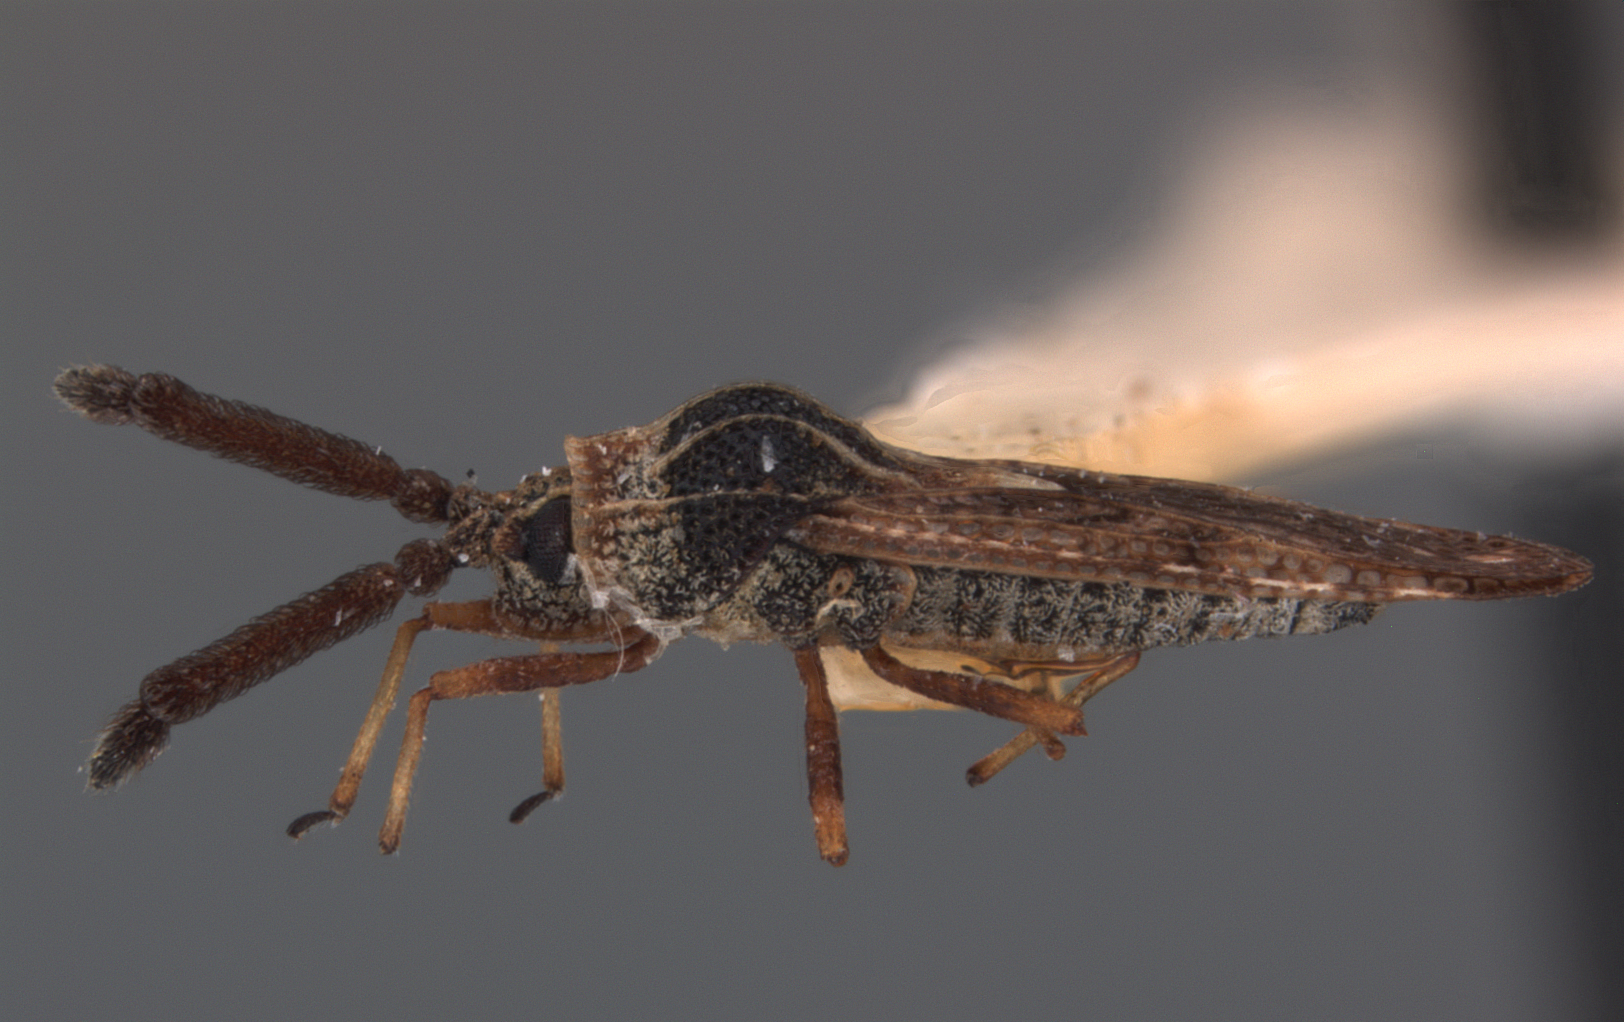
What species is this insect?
Teleonemia prunellae
